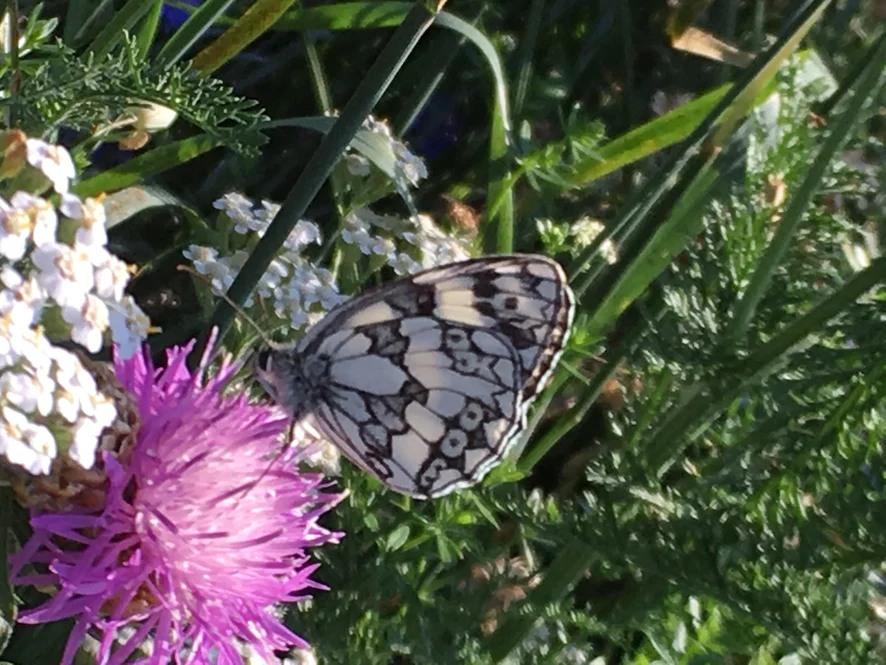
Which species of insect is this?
Melanargia galathea
